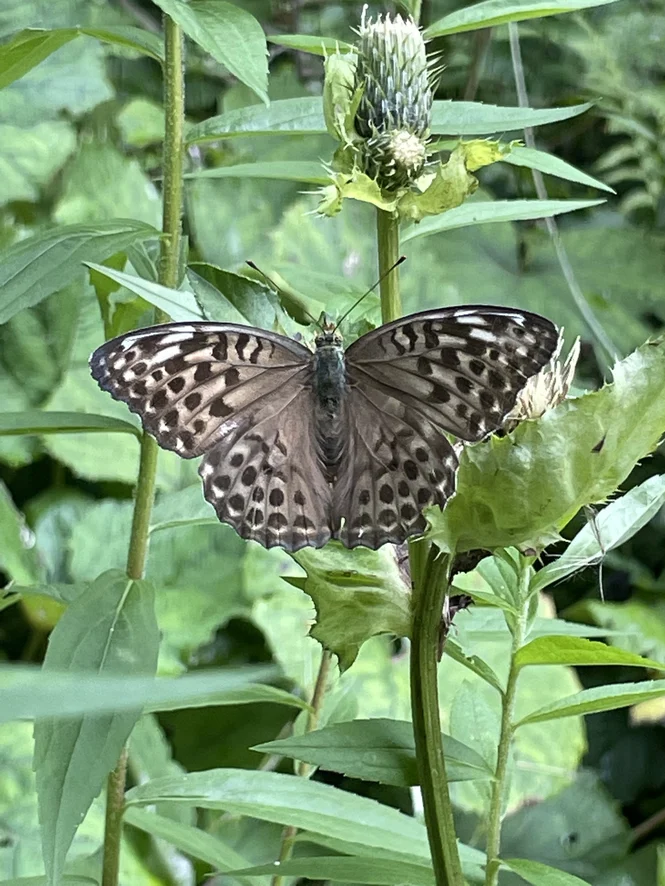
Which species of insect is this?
Argynnis paphia
